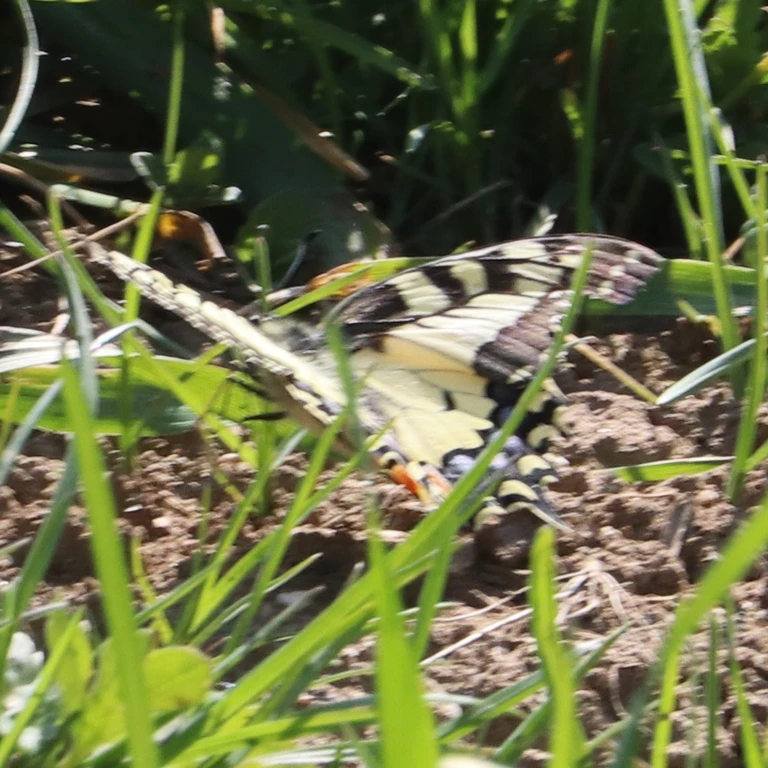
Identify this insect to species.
Papilio machaon
